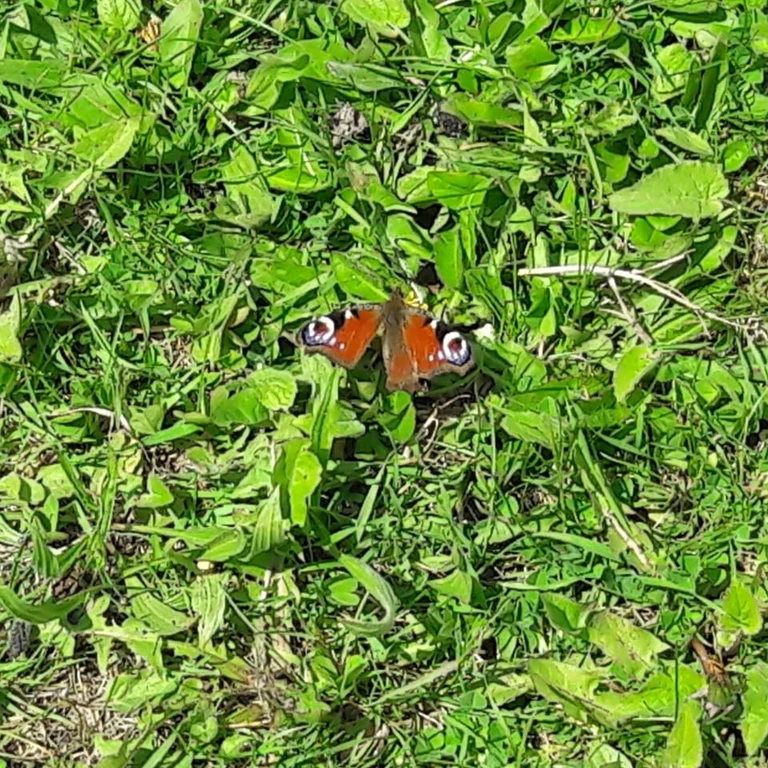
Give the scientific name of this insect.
Aglais io
